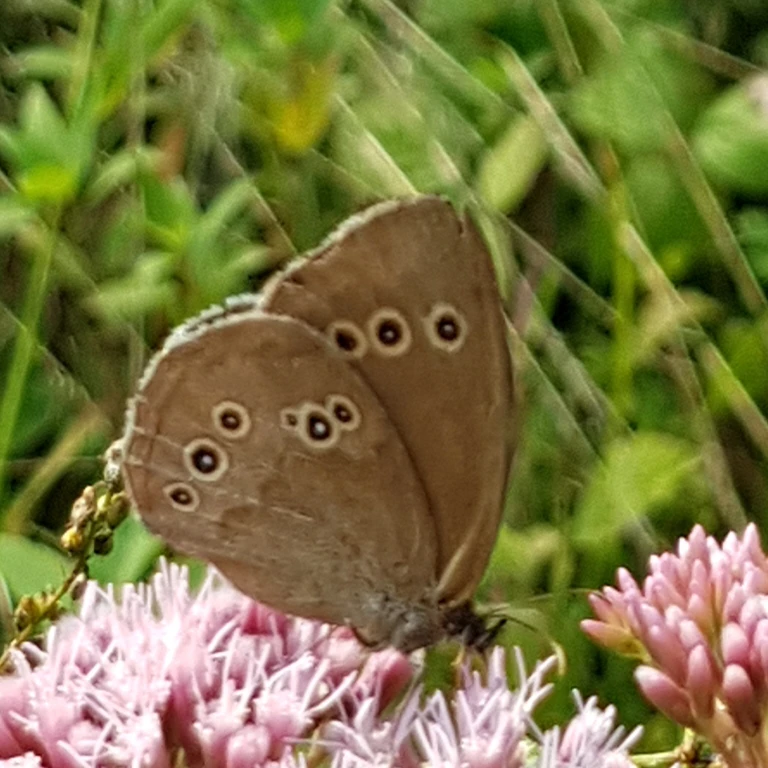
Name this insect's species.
Aphantopus hyperantus
